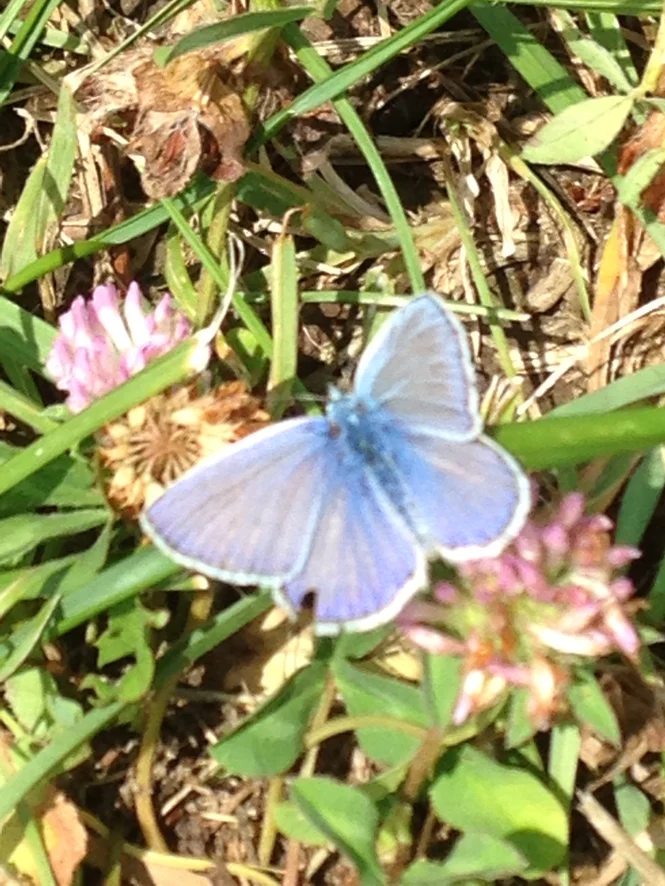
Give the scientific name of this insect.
Polyommatus icarus
